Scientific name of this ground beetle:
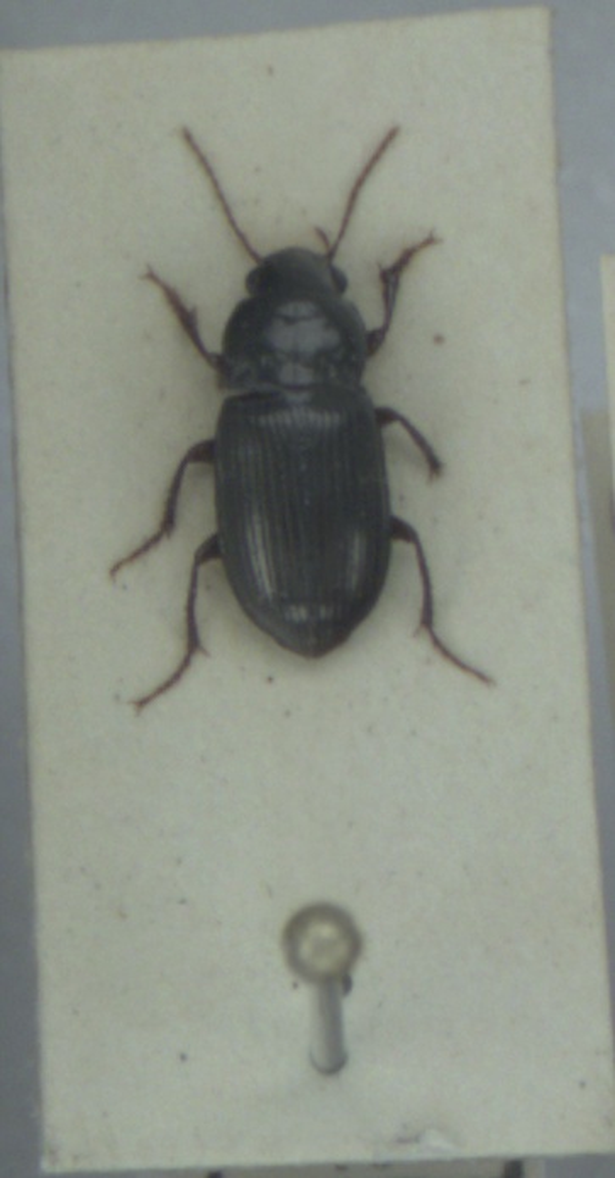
Amara apricaria
